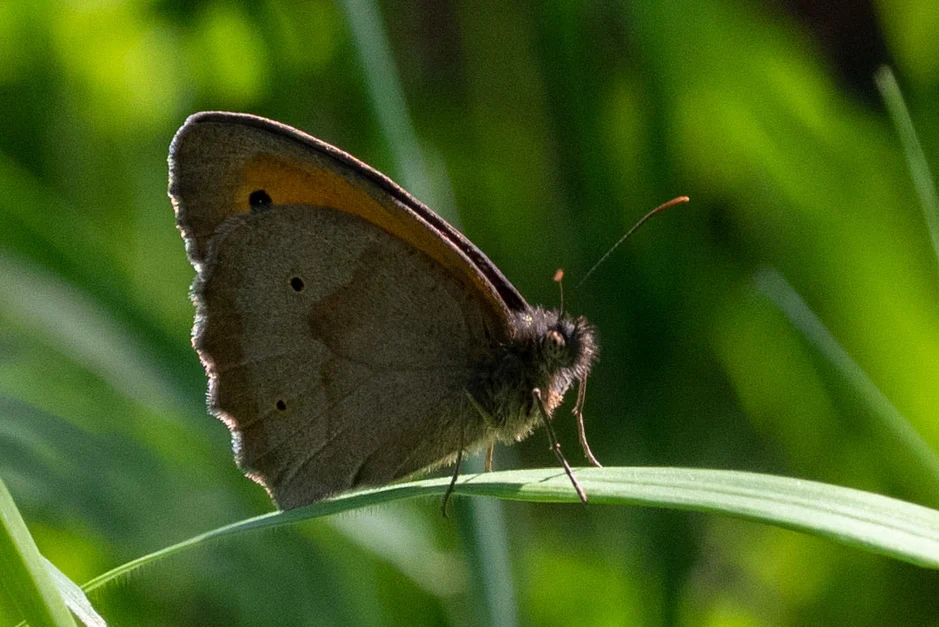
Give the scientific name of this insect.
Maniola jurtina
